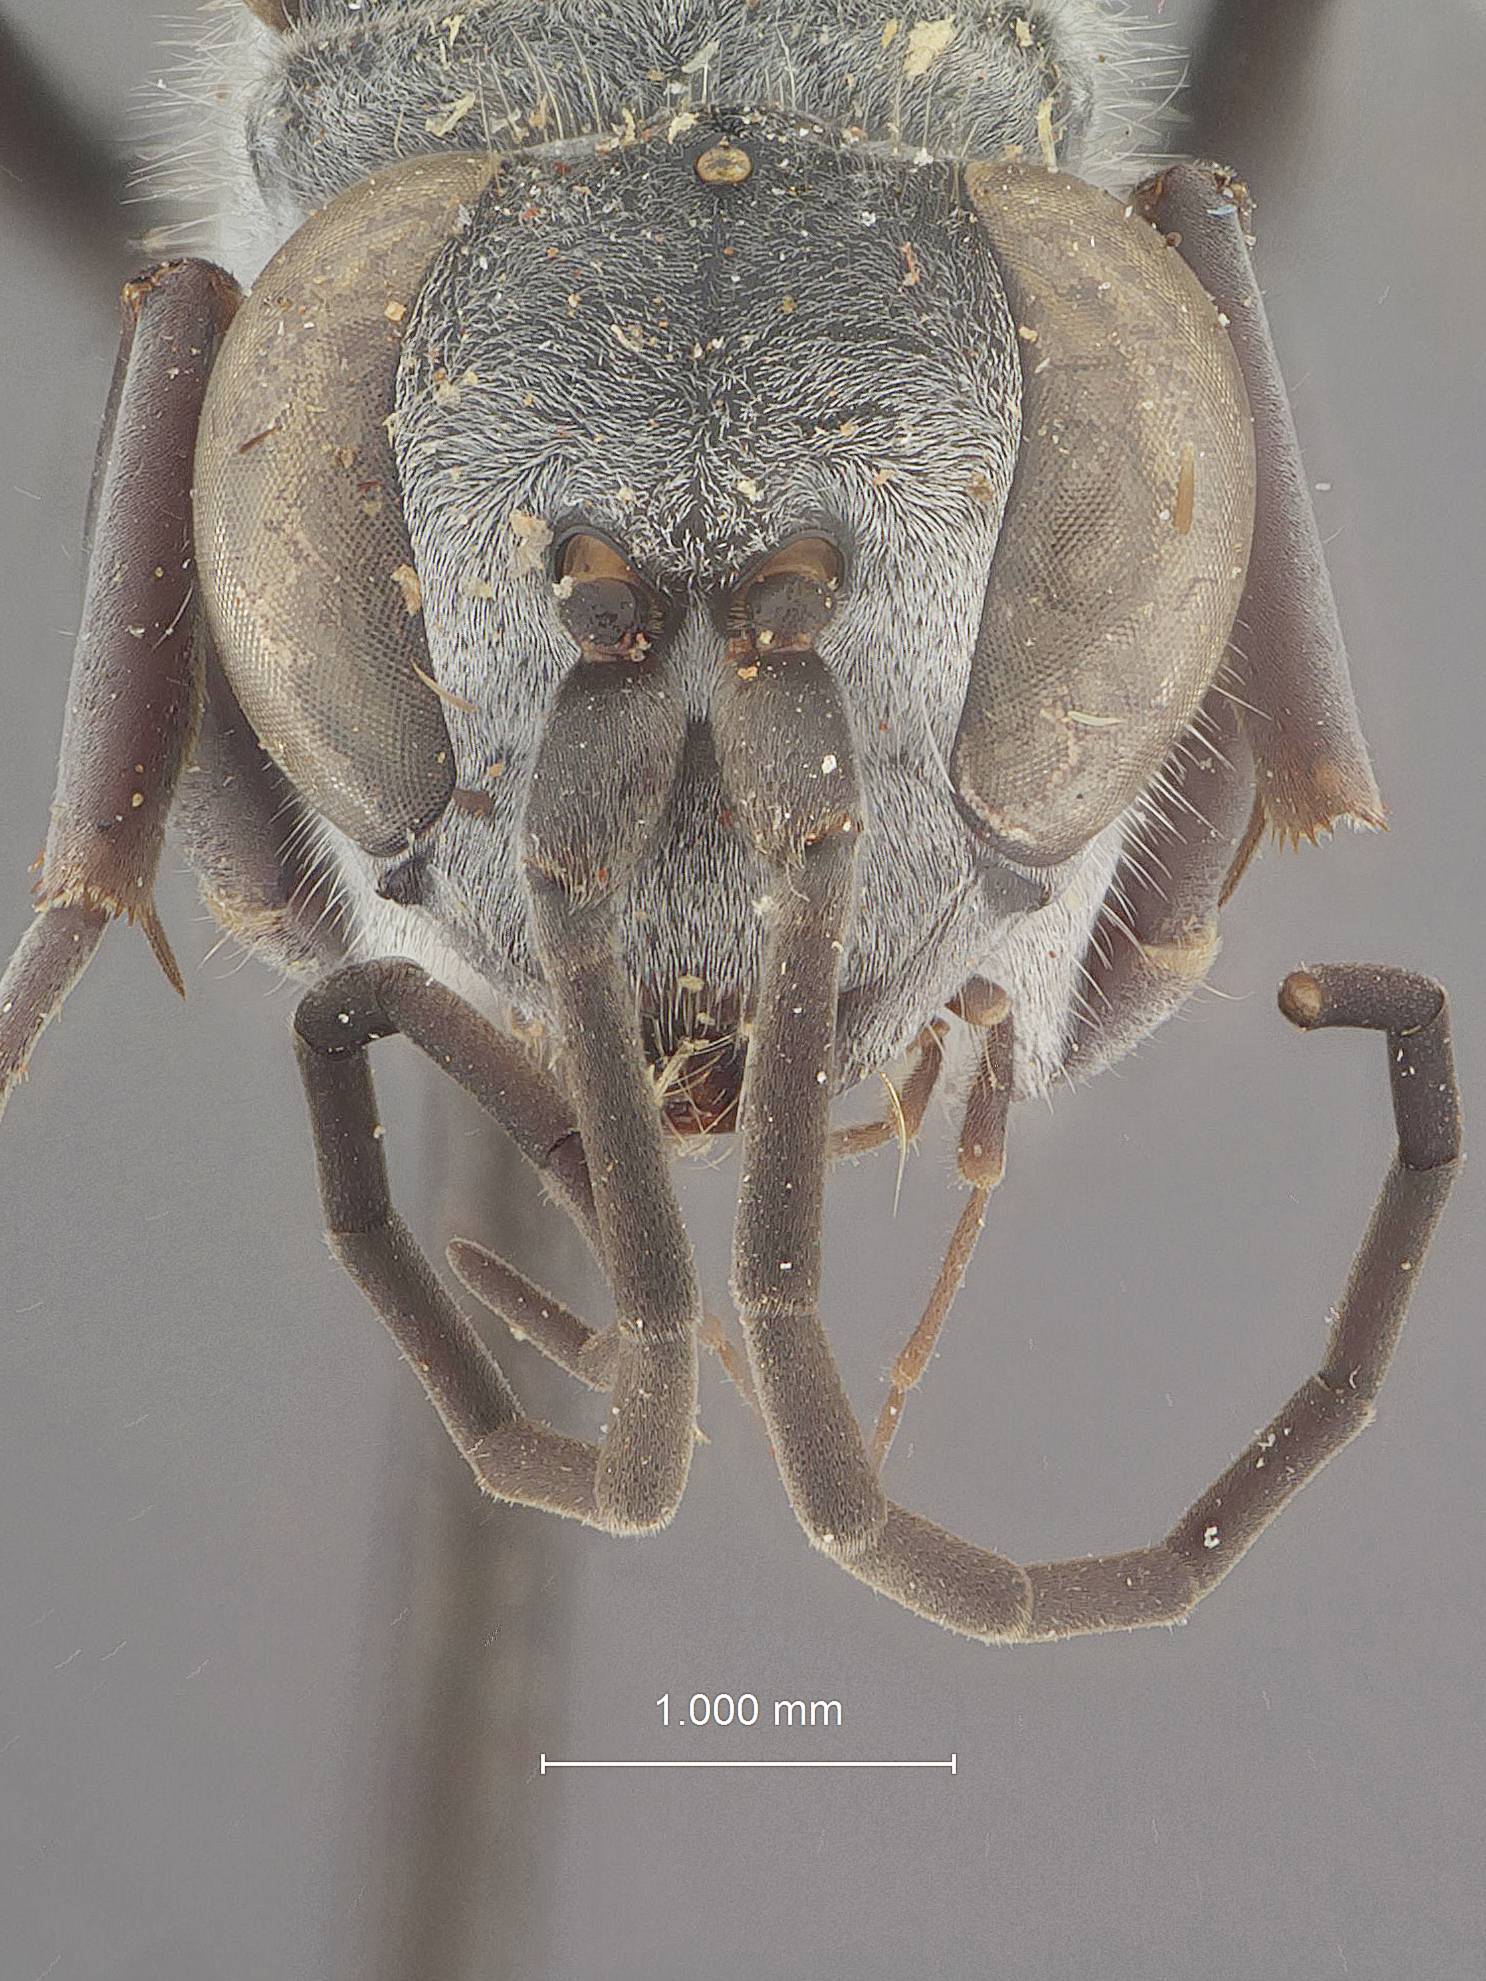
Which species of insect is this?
Pseudagenia okawa
